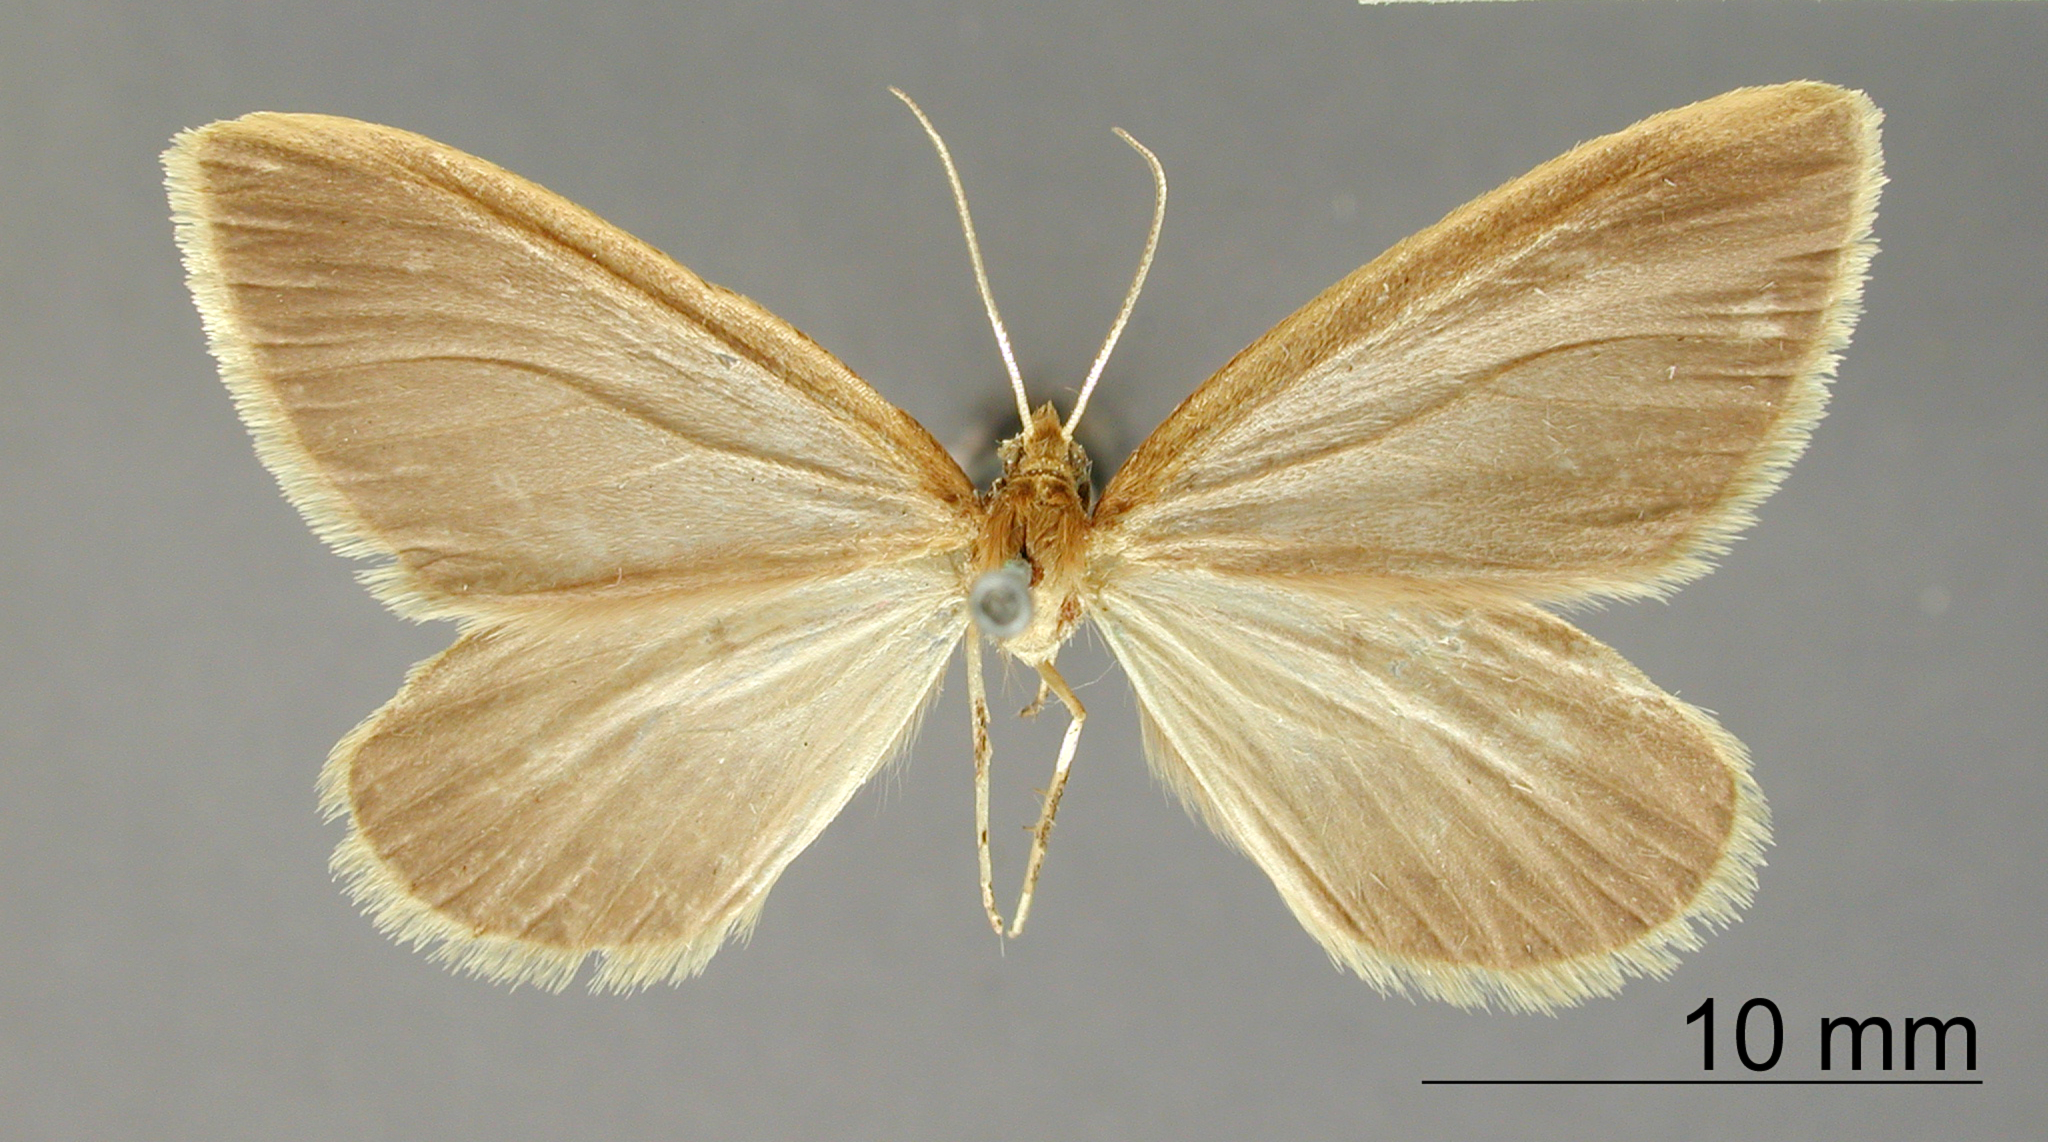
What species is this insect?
Cophocerotis instar
